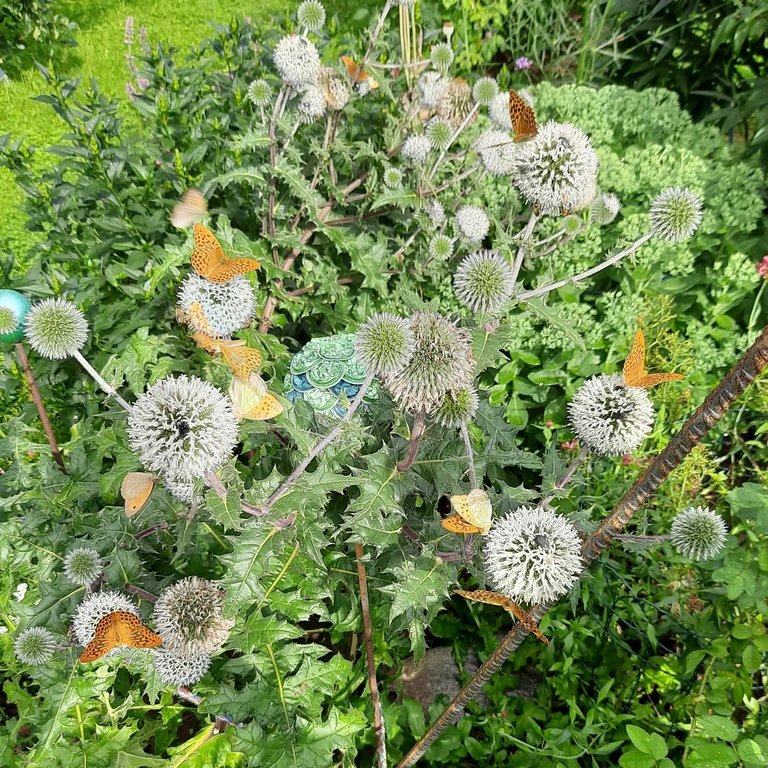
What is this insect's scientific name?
Argynnis paphia
